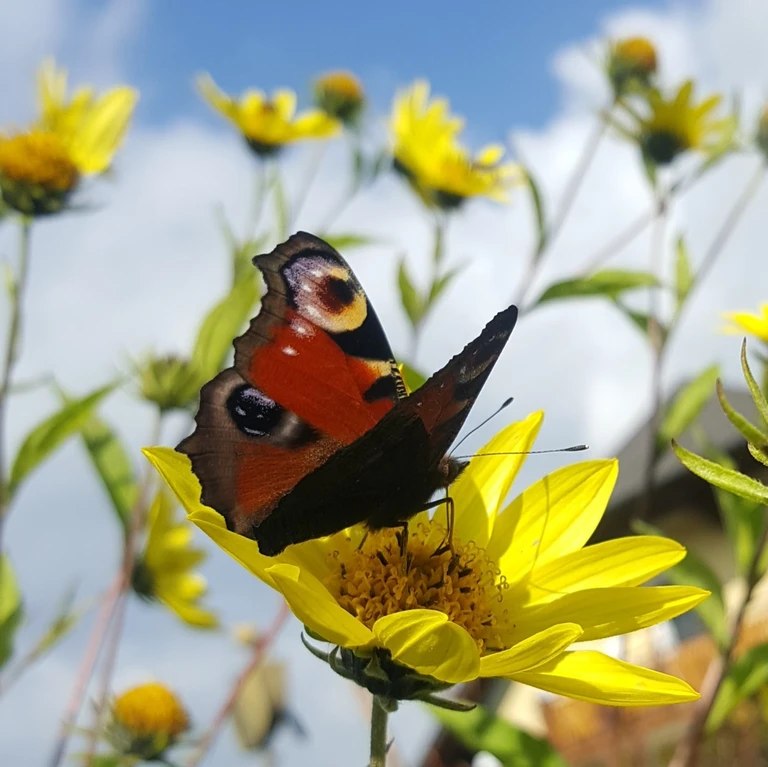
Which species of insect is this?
Aglais io
